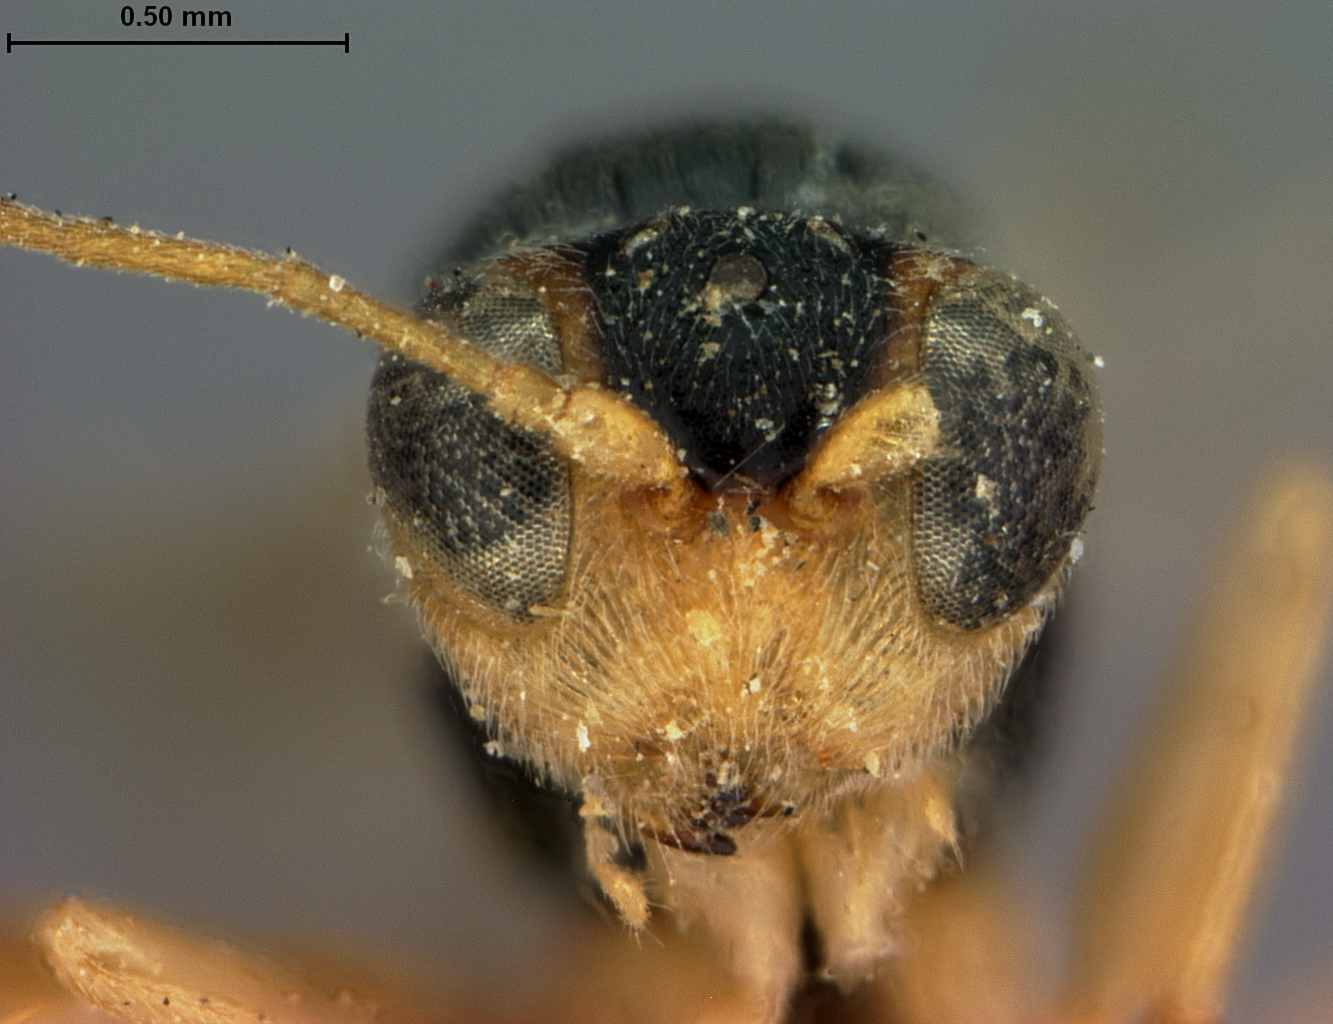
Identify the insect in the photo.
Synergus villosus
